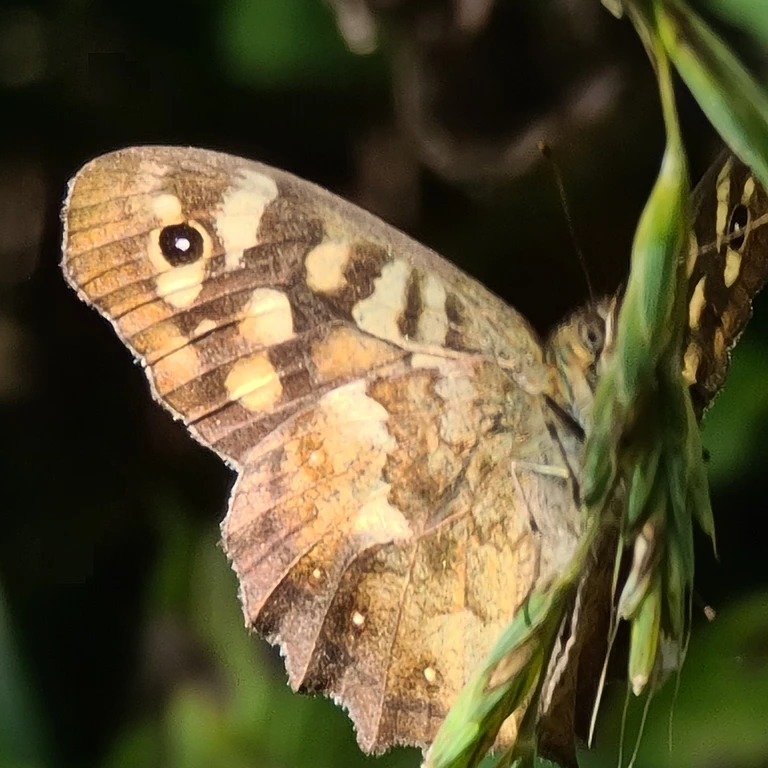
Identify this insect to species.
Pararge aegeria
